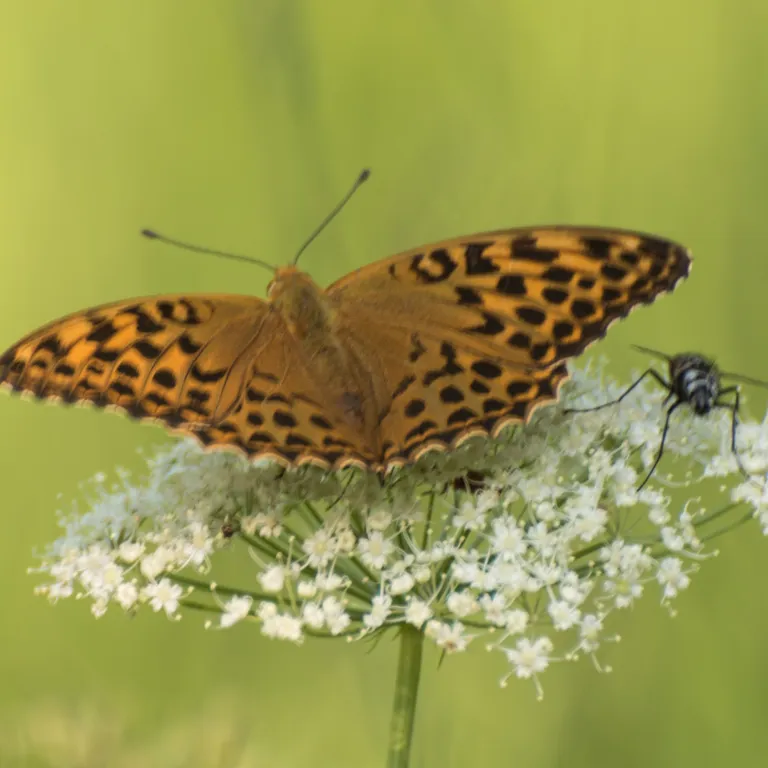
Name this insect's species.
Argynnis paphia
